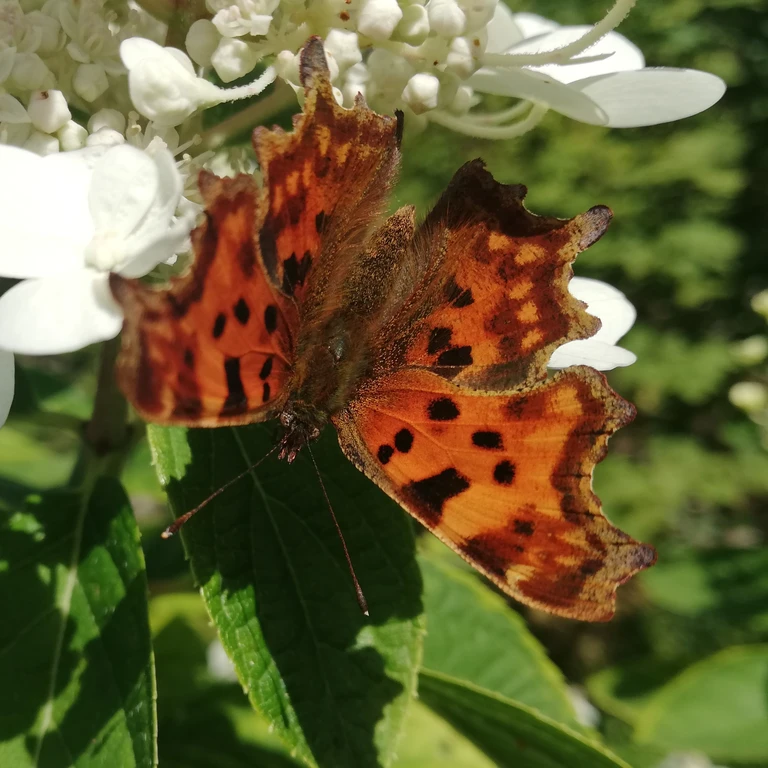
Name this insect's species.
Polygonia c-album
